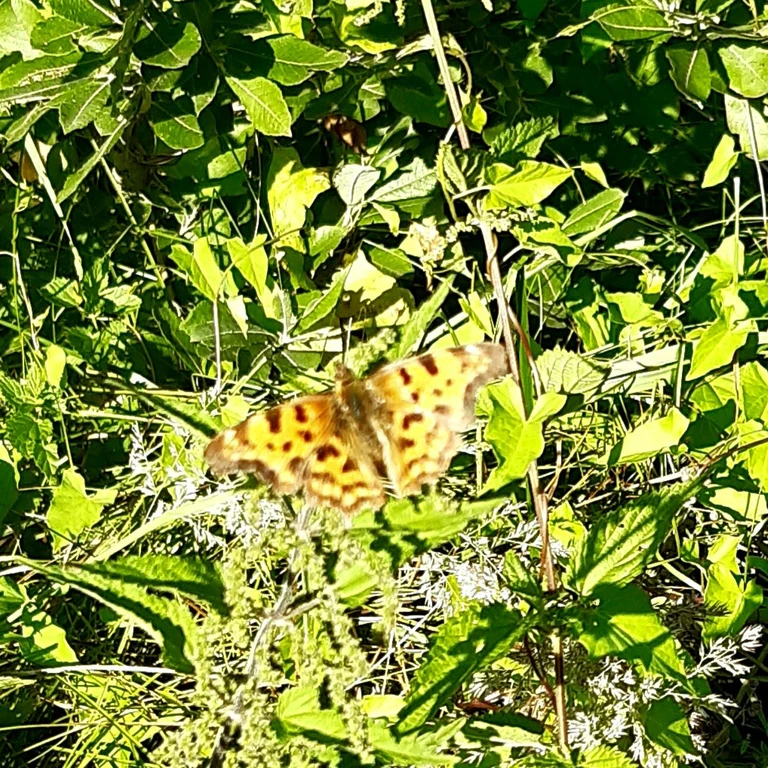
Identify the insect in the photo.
Polygonia c-album
